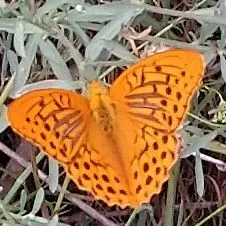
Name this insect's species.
Argynnis paphia
